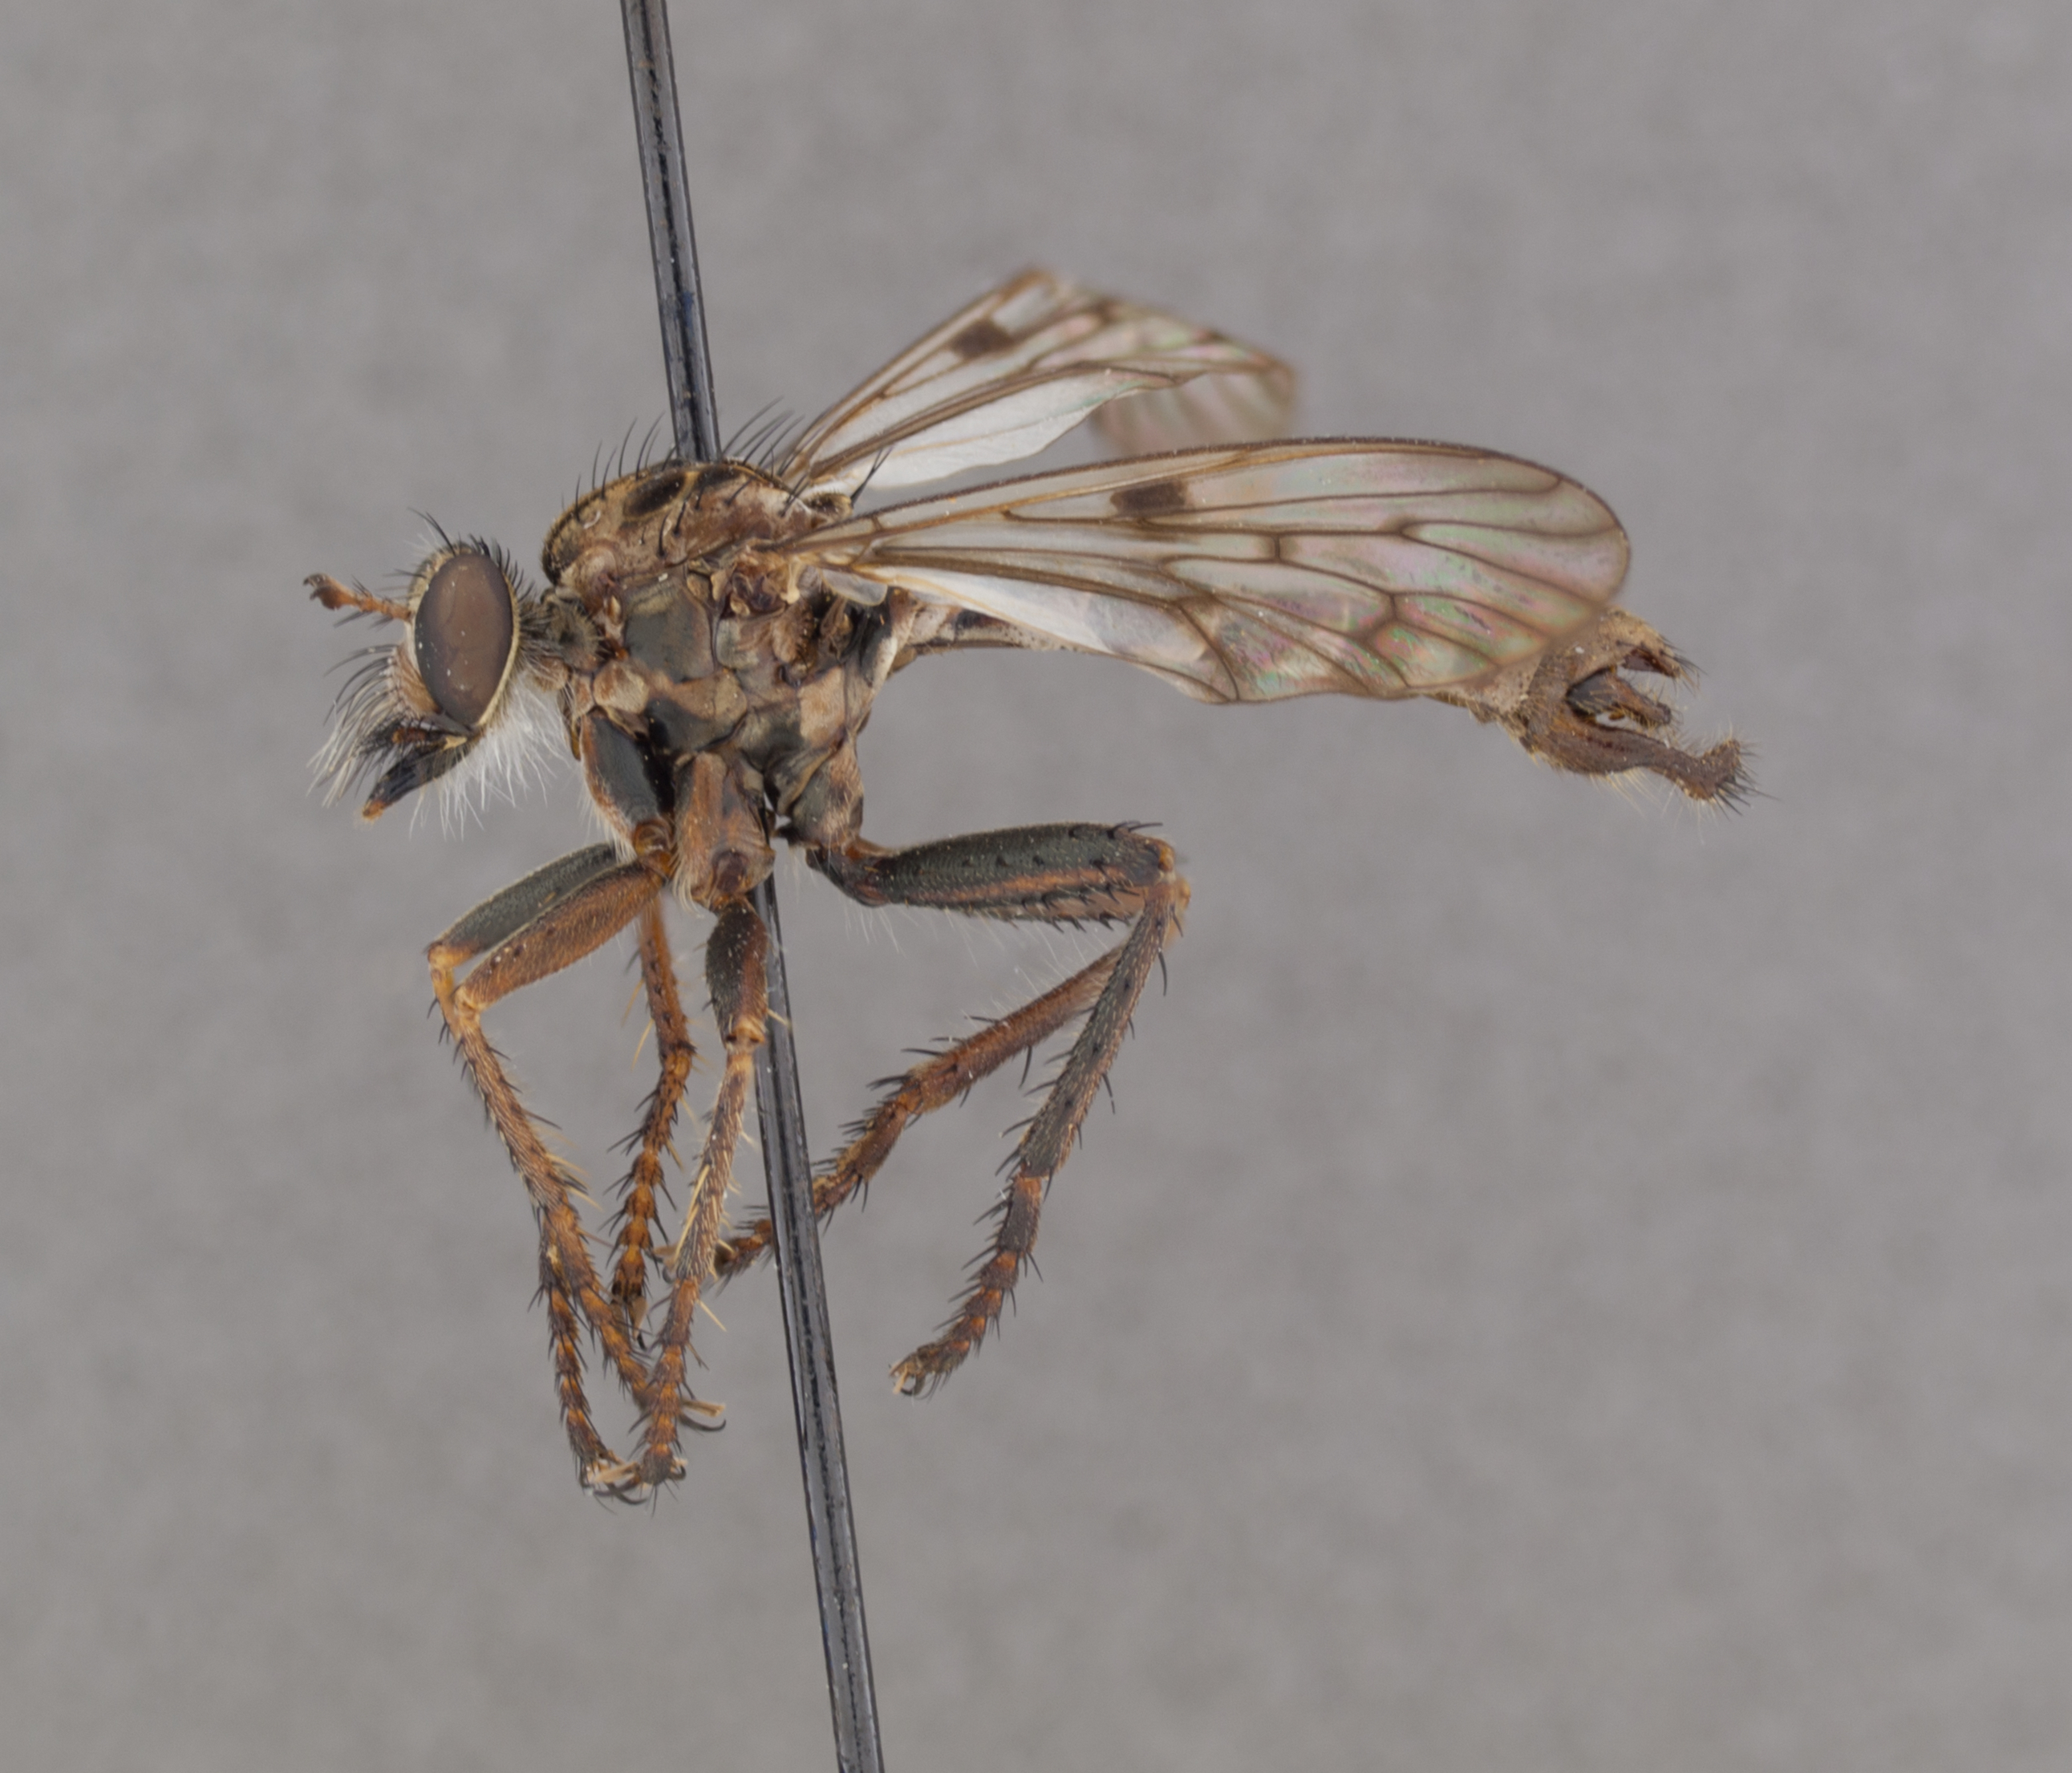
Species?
Hypenetes stigmatias
